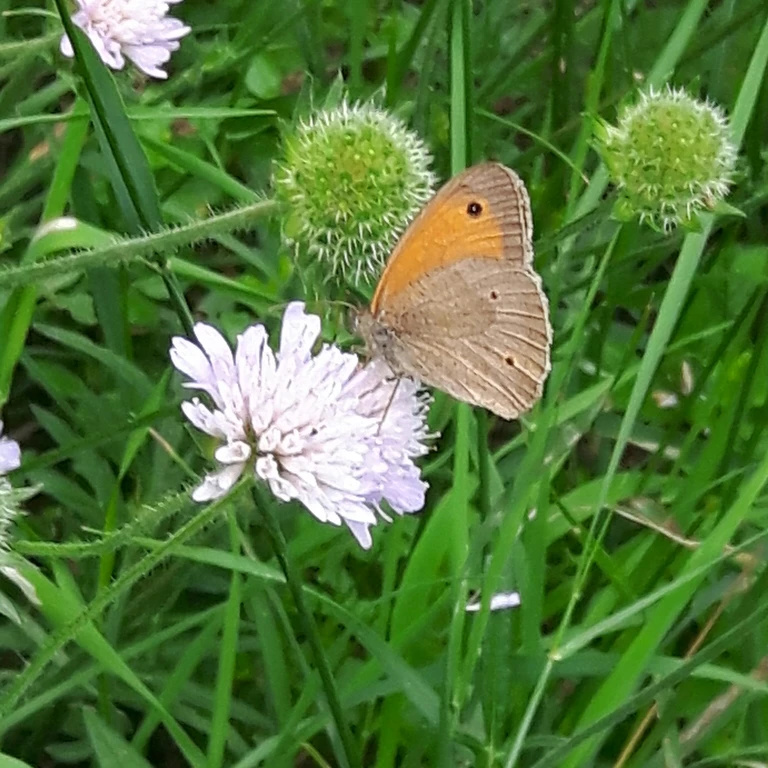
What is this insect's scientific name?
Maniola jurtina
